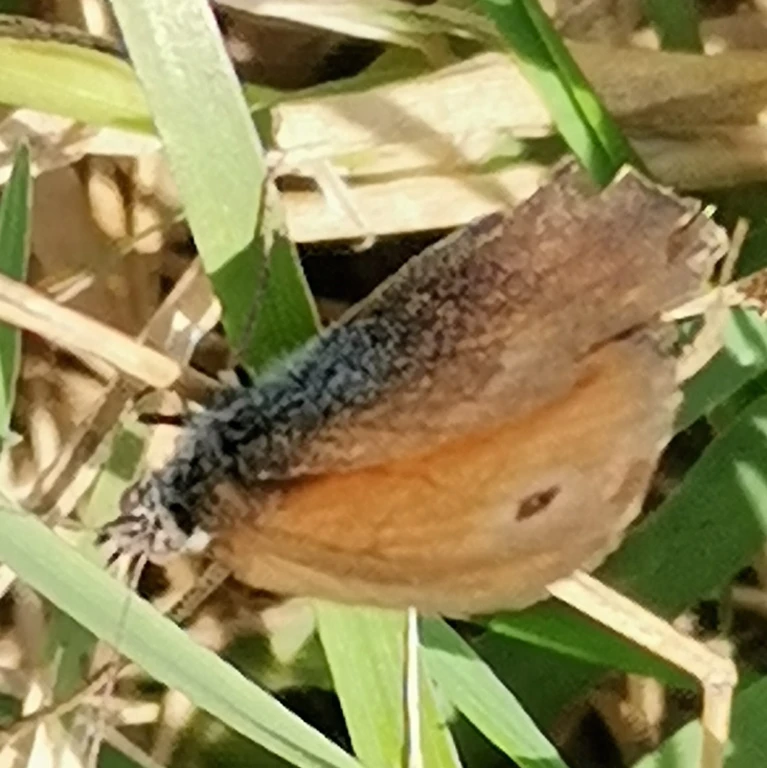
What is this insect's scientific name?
Coenonympha pamphilus
